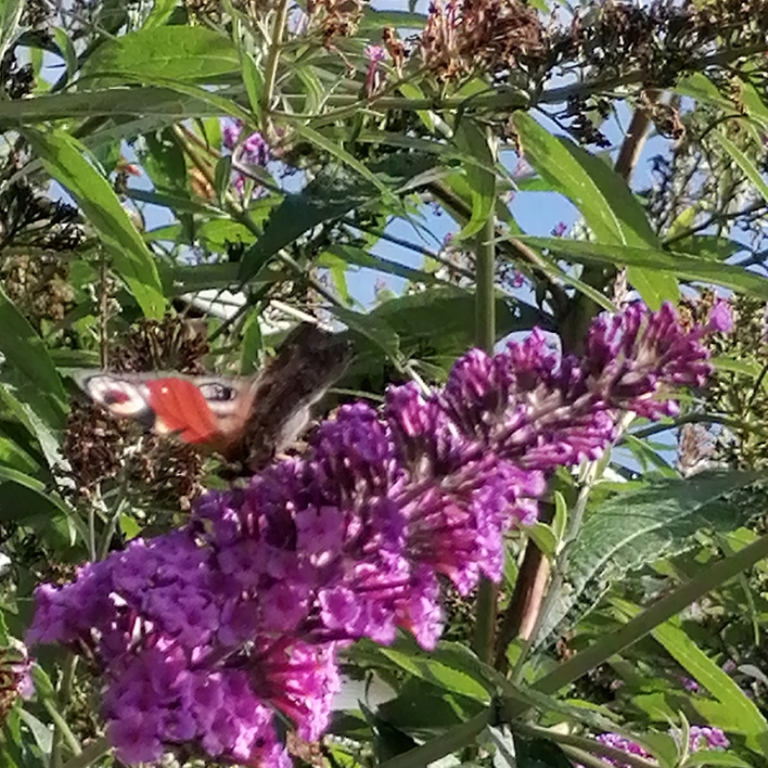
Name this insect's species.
Aglais io
